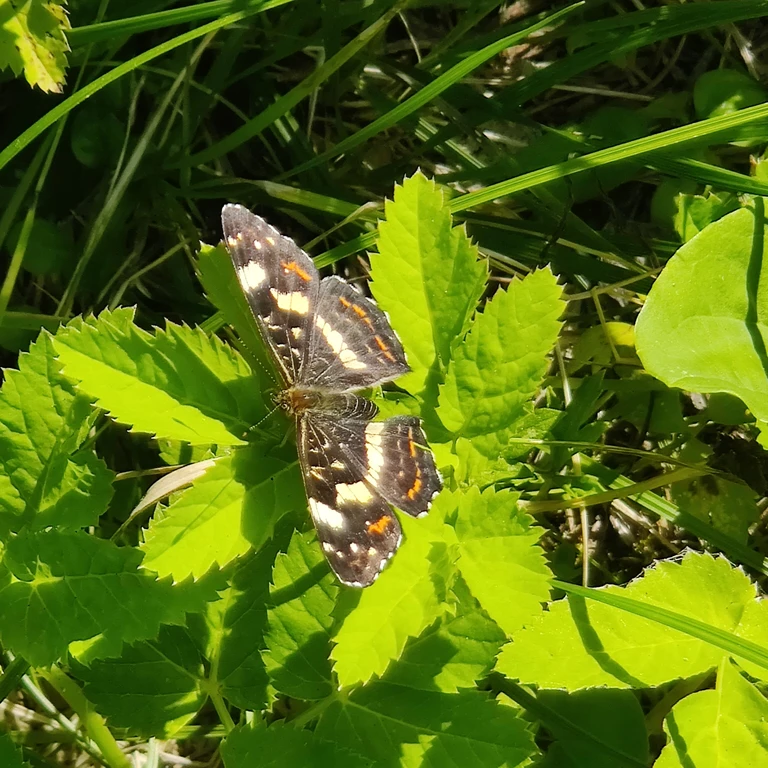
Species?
Araschnia levana
